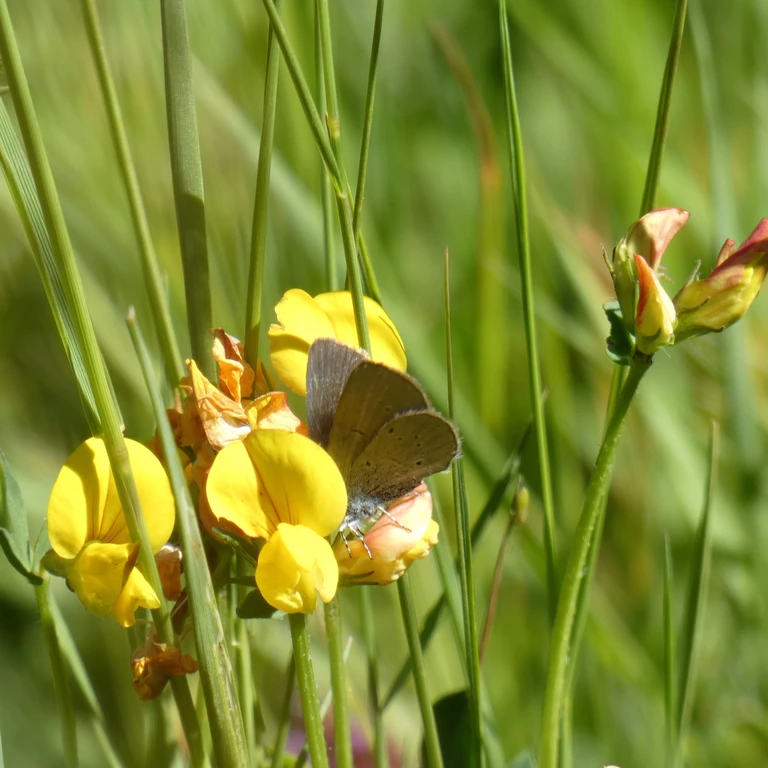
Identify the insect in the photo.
Cupido minimus
